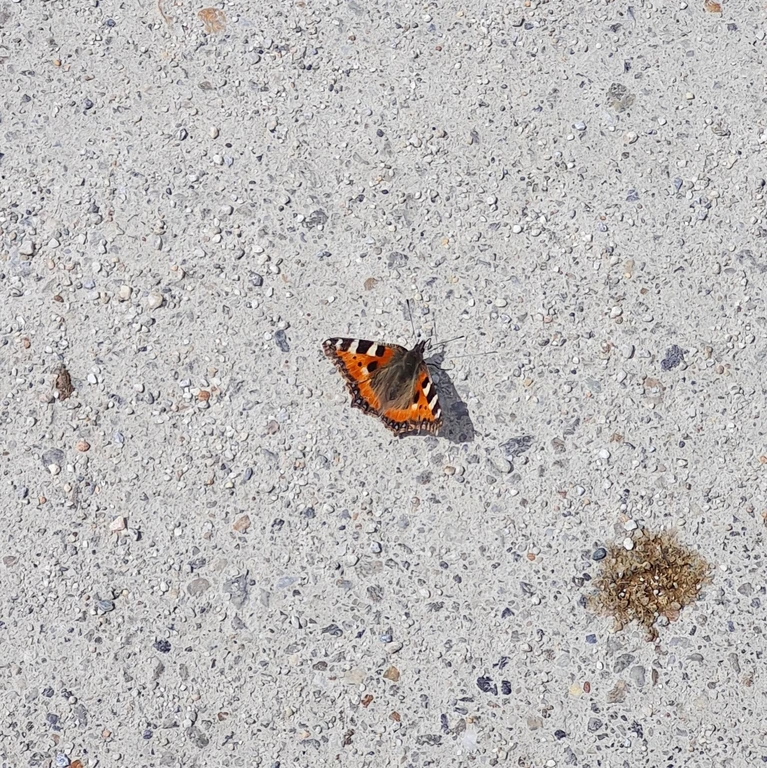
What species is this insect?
Aglais urticae
